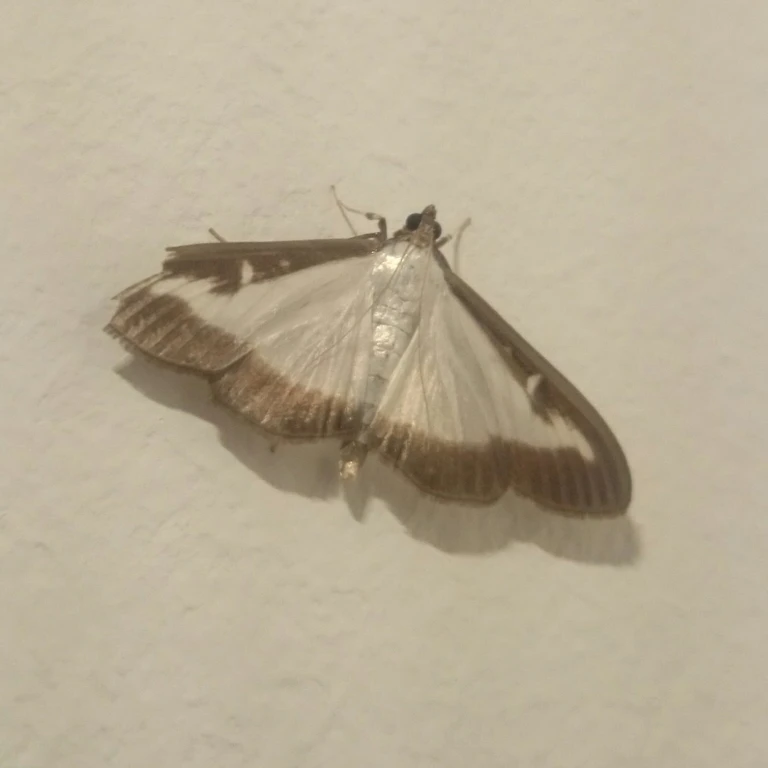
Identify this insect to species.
Cydalima perspectalis
